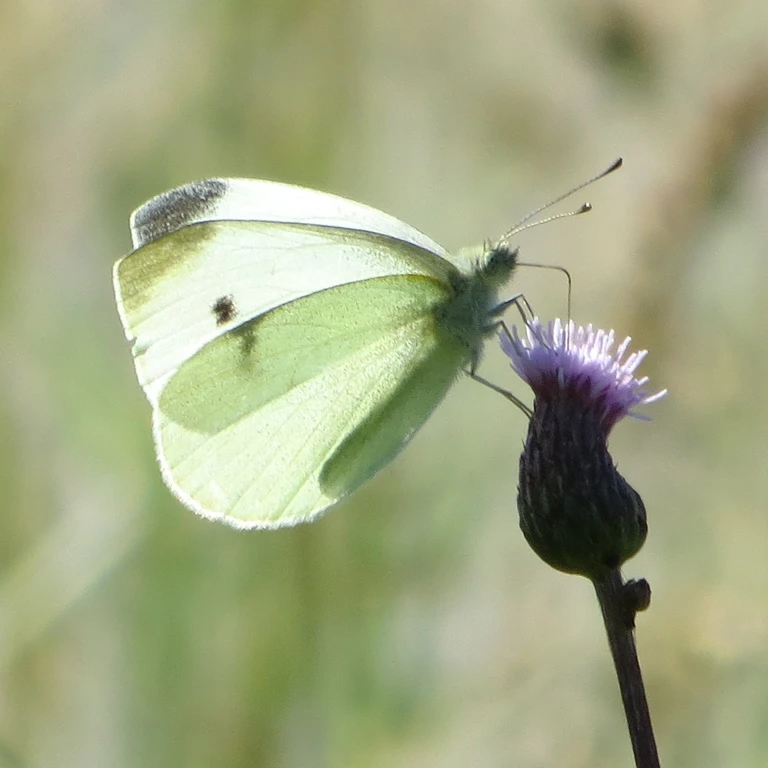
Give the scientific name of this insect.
Pieris rapae
